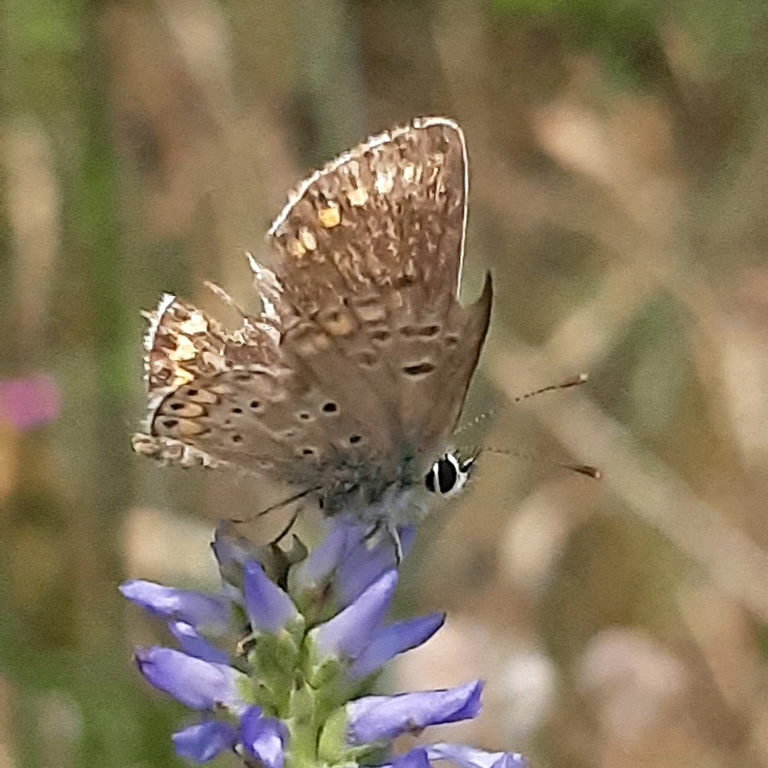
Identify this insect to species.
Aricia agestis/artaxerxes
